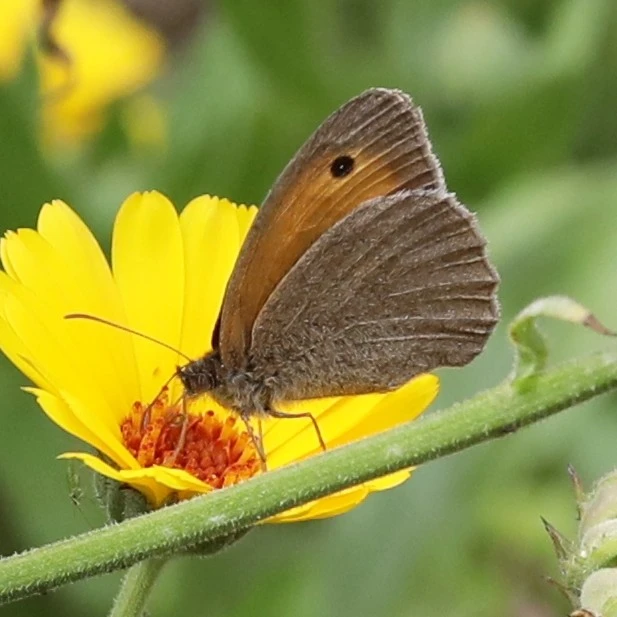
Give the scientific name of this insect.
Maniola jurtina
